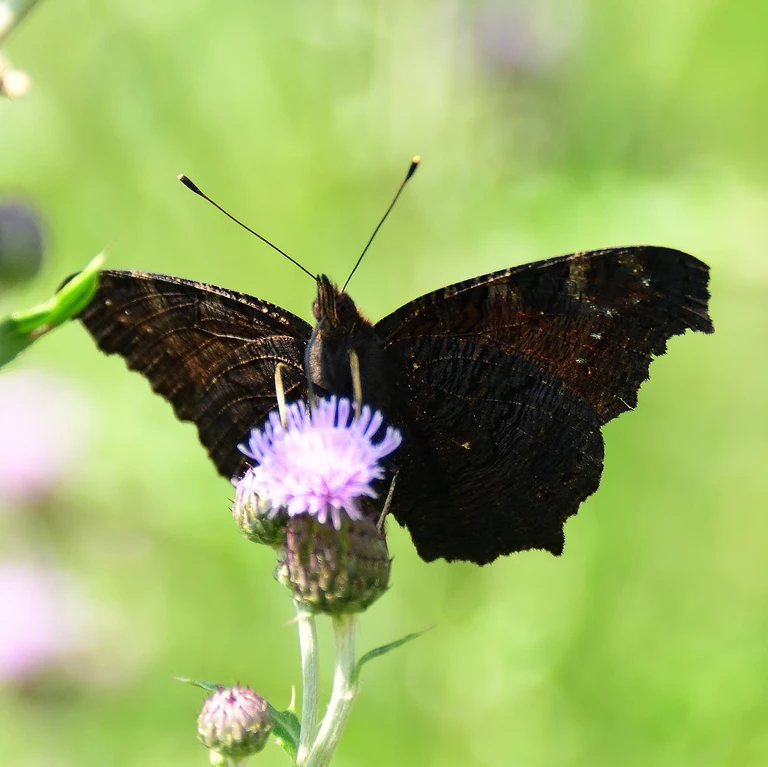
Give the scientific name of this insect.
Aglais io
